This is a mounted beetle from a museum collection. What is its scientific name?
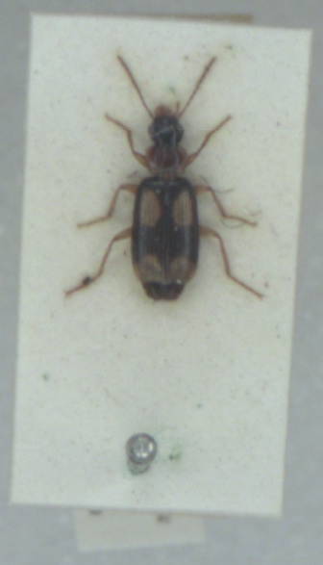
Dromius quadrimaculatus
